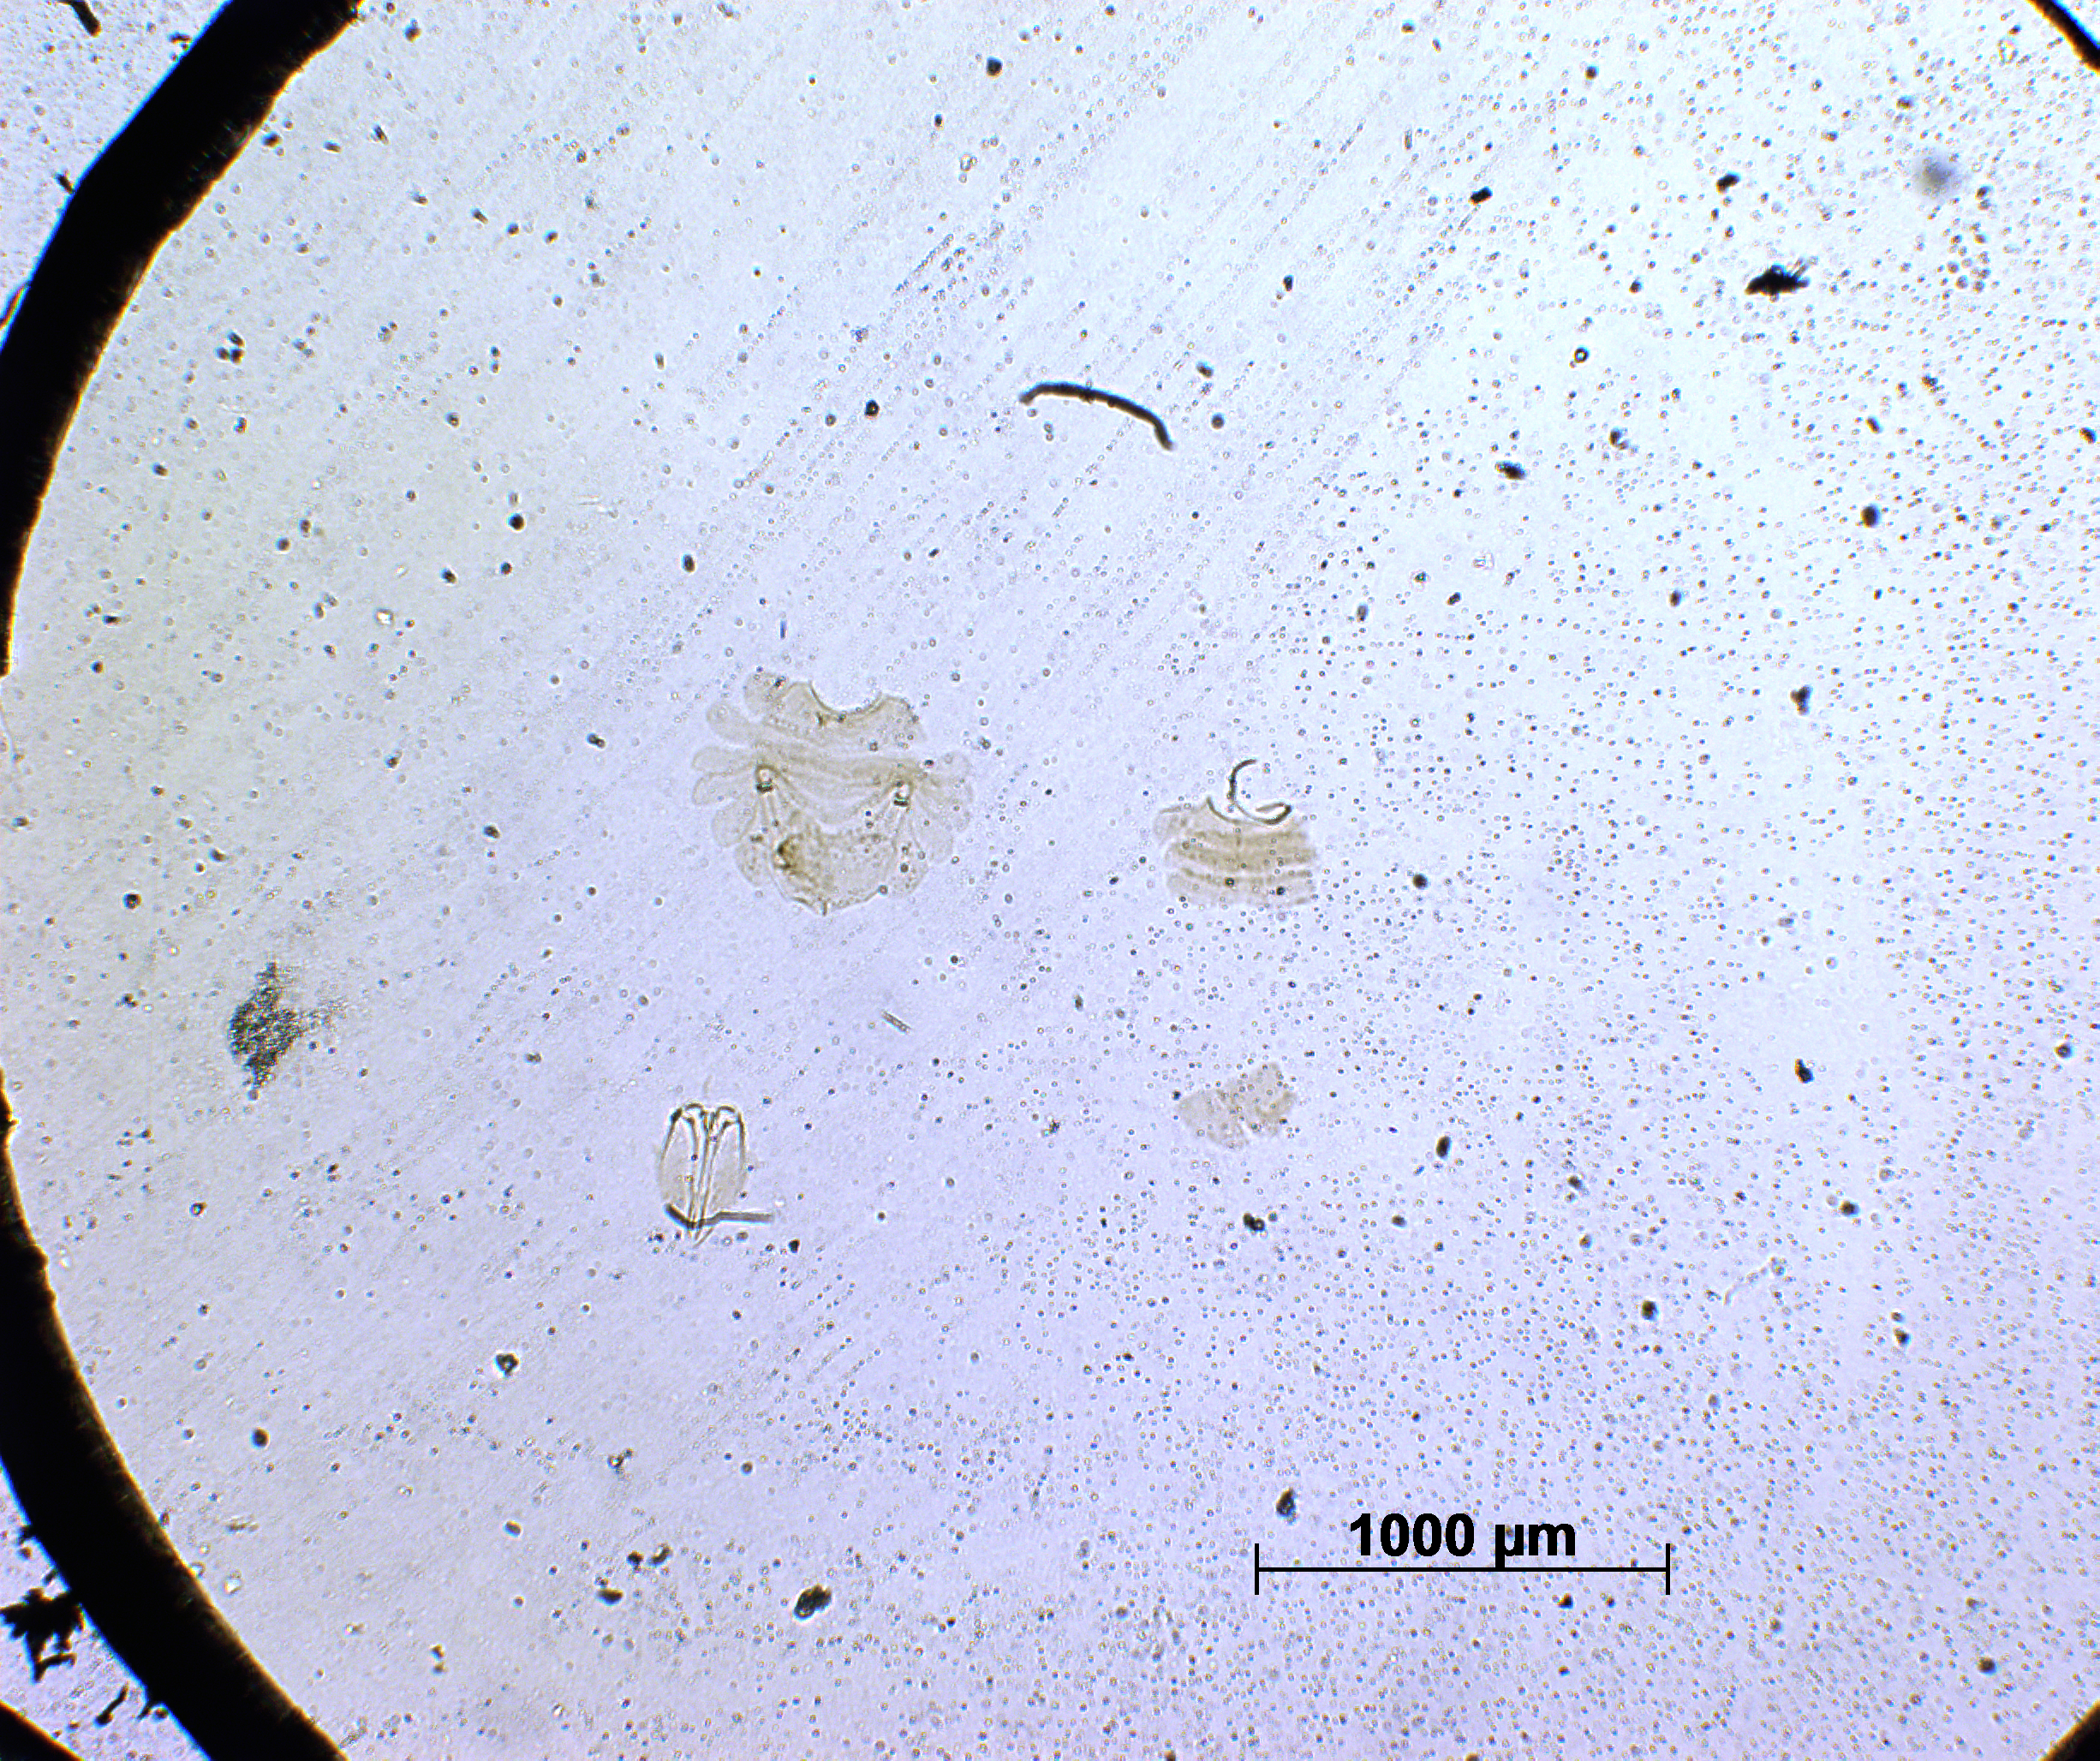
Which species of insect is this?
Copidosoma japonicum
